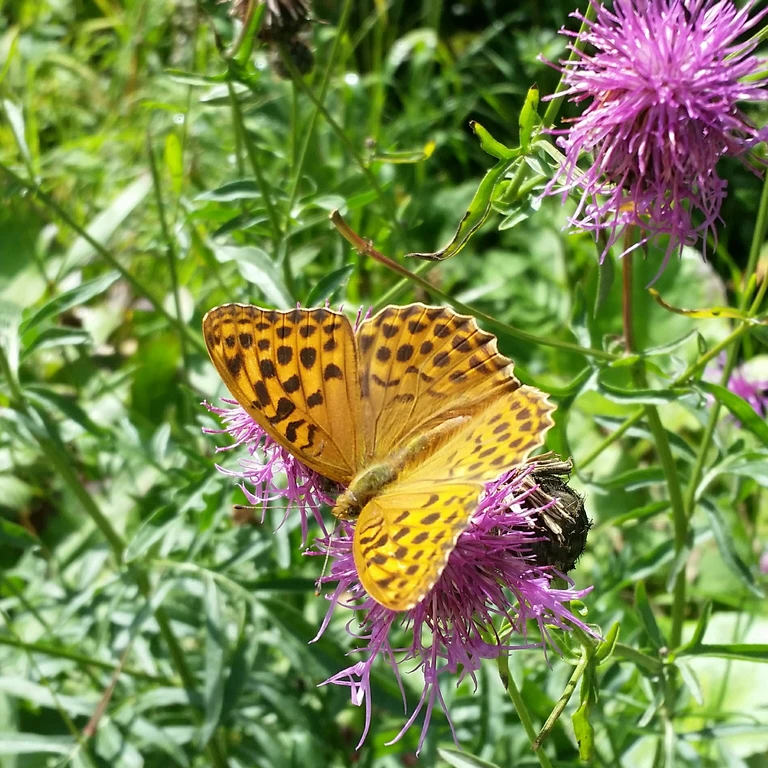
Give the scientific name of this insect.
Argynnis paphia
